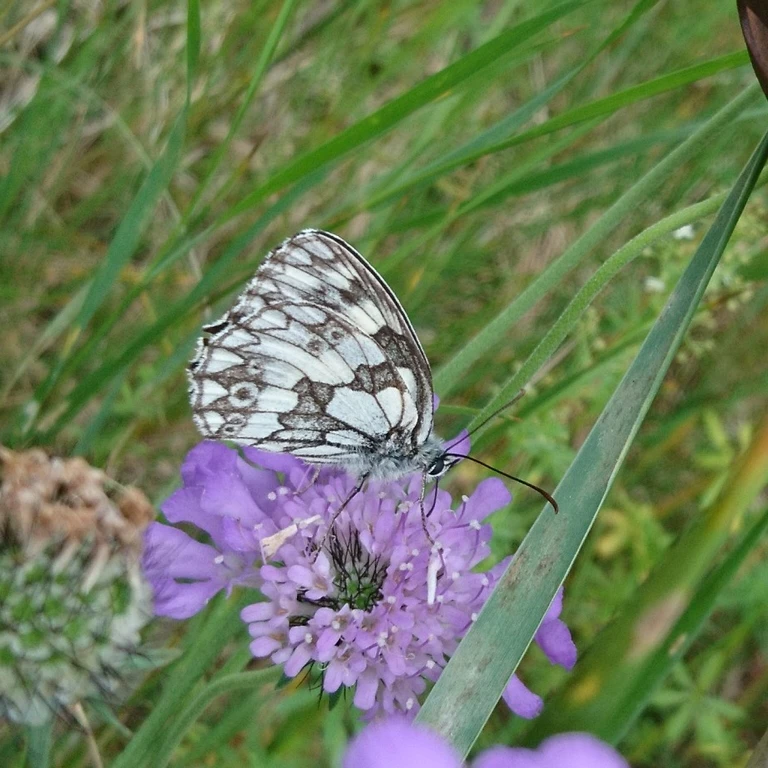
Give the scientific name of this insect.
Melanargia galathea
